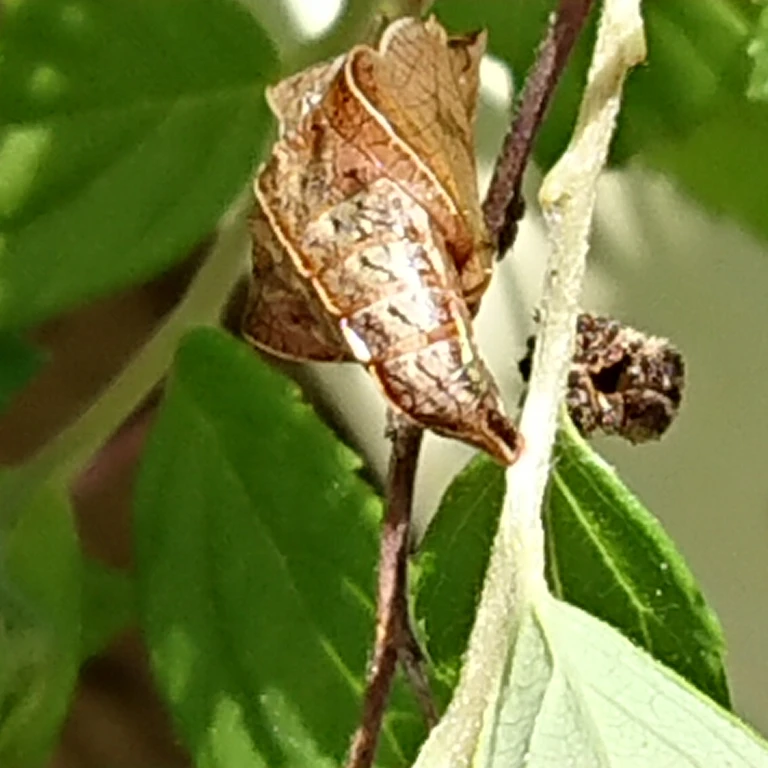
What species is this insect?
Neptis rivularis
